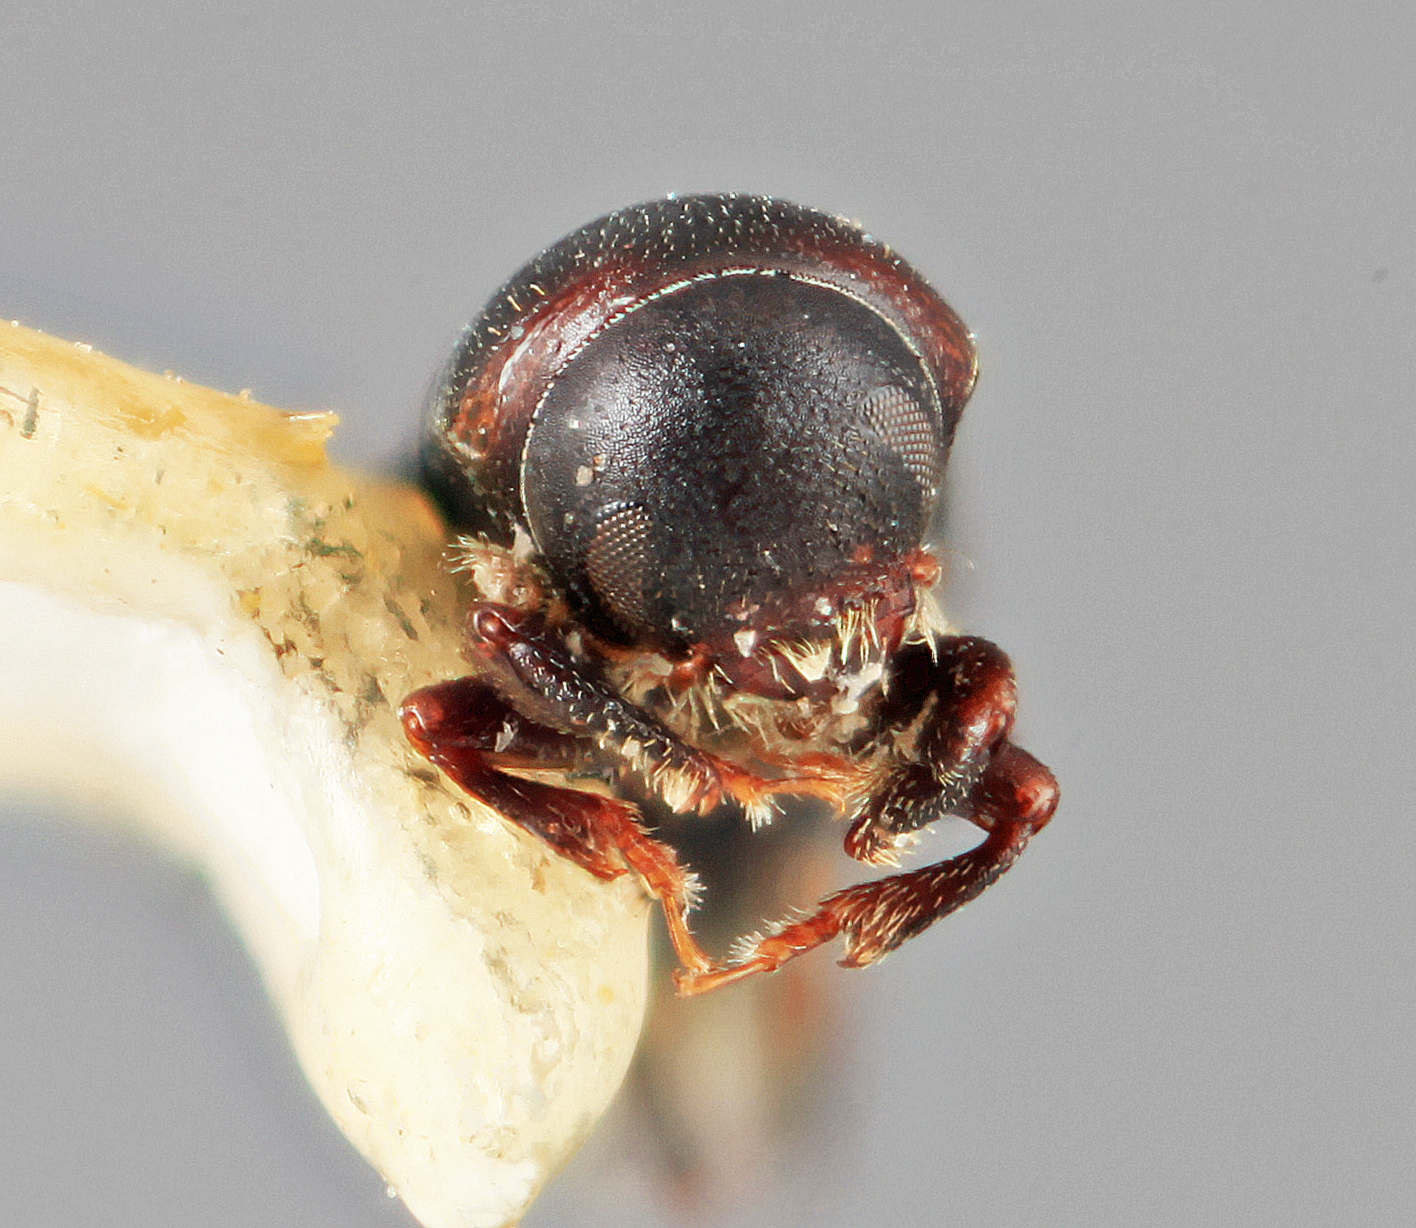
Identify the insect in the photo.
Cnesinus retifer
